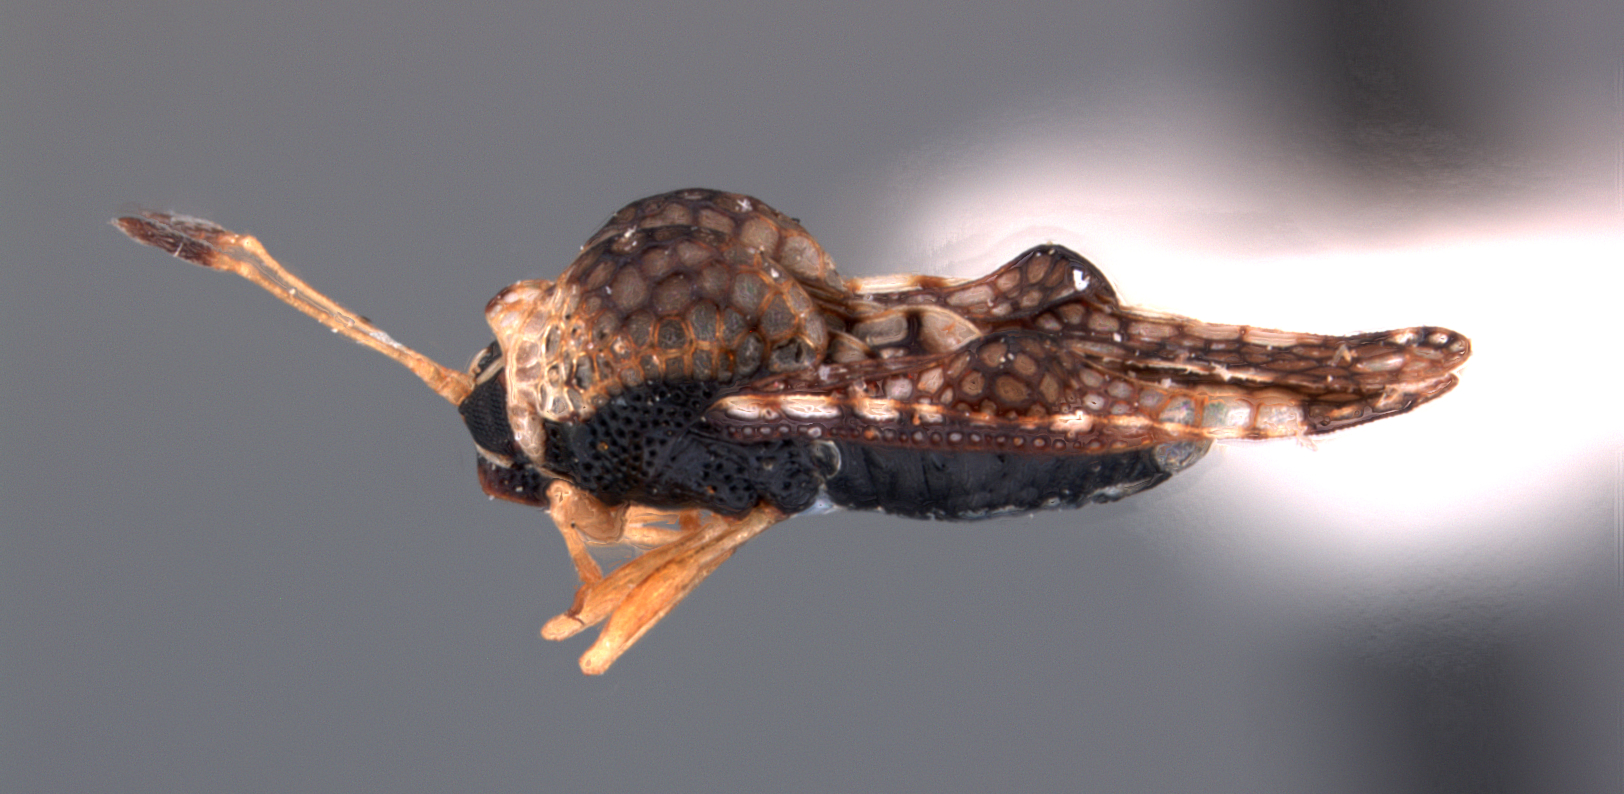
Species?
Naochila arete
